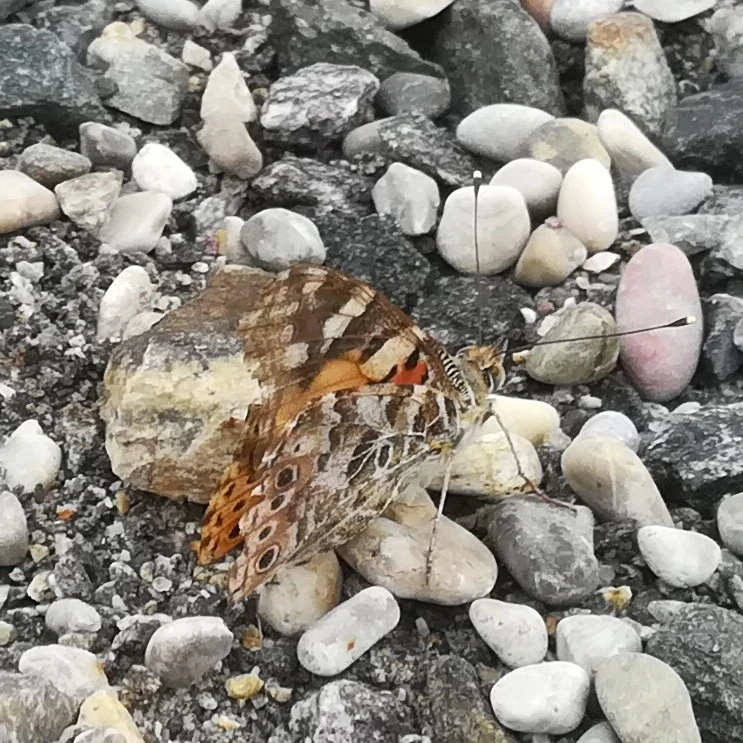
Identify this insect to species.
Vanessa cardui
